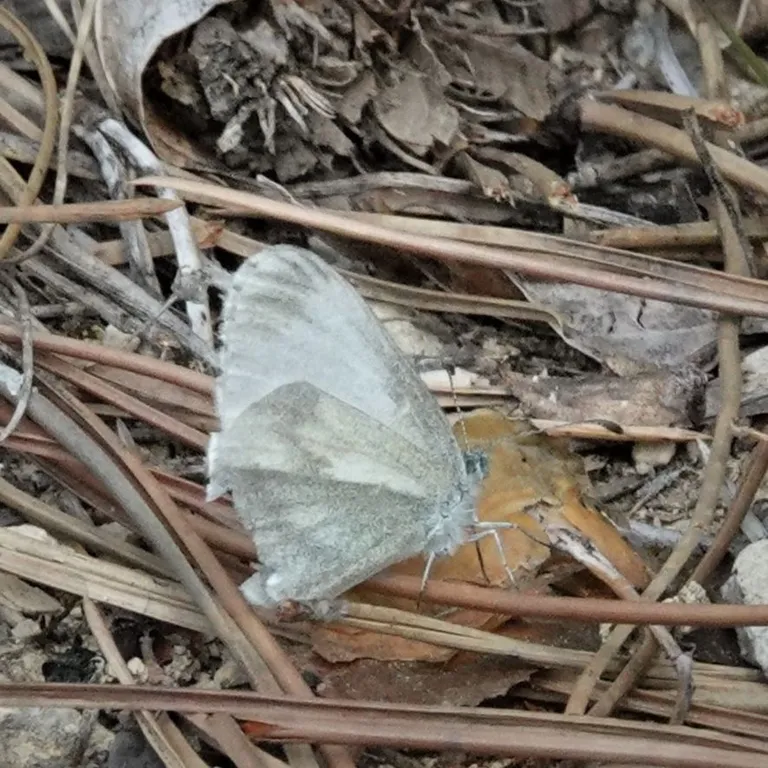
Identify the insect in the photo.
Leptidea sinapis/juvernica
